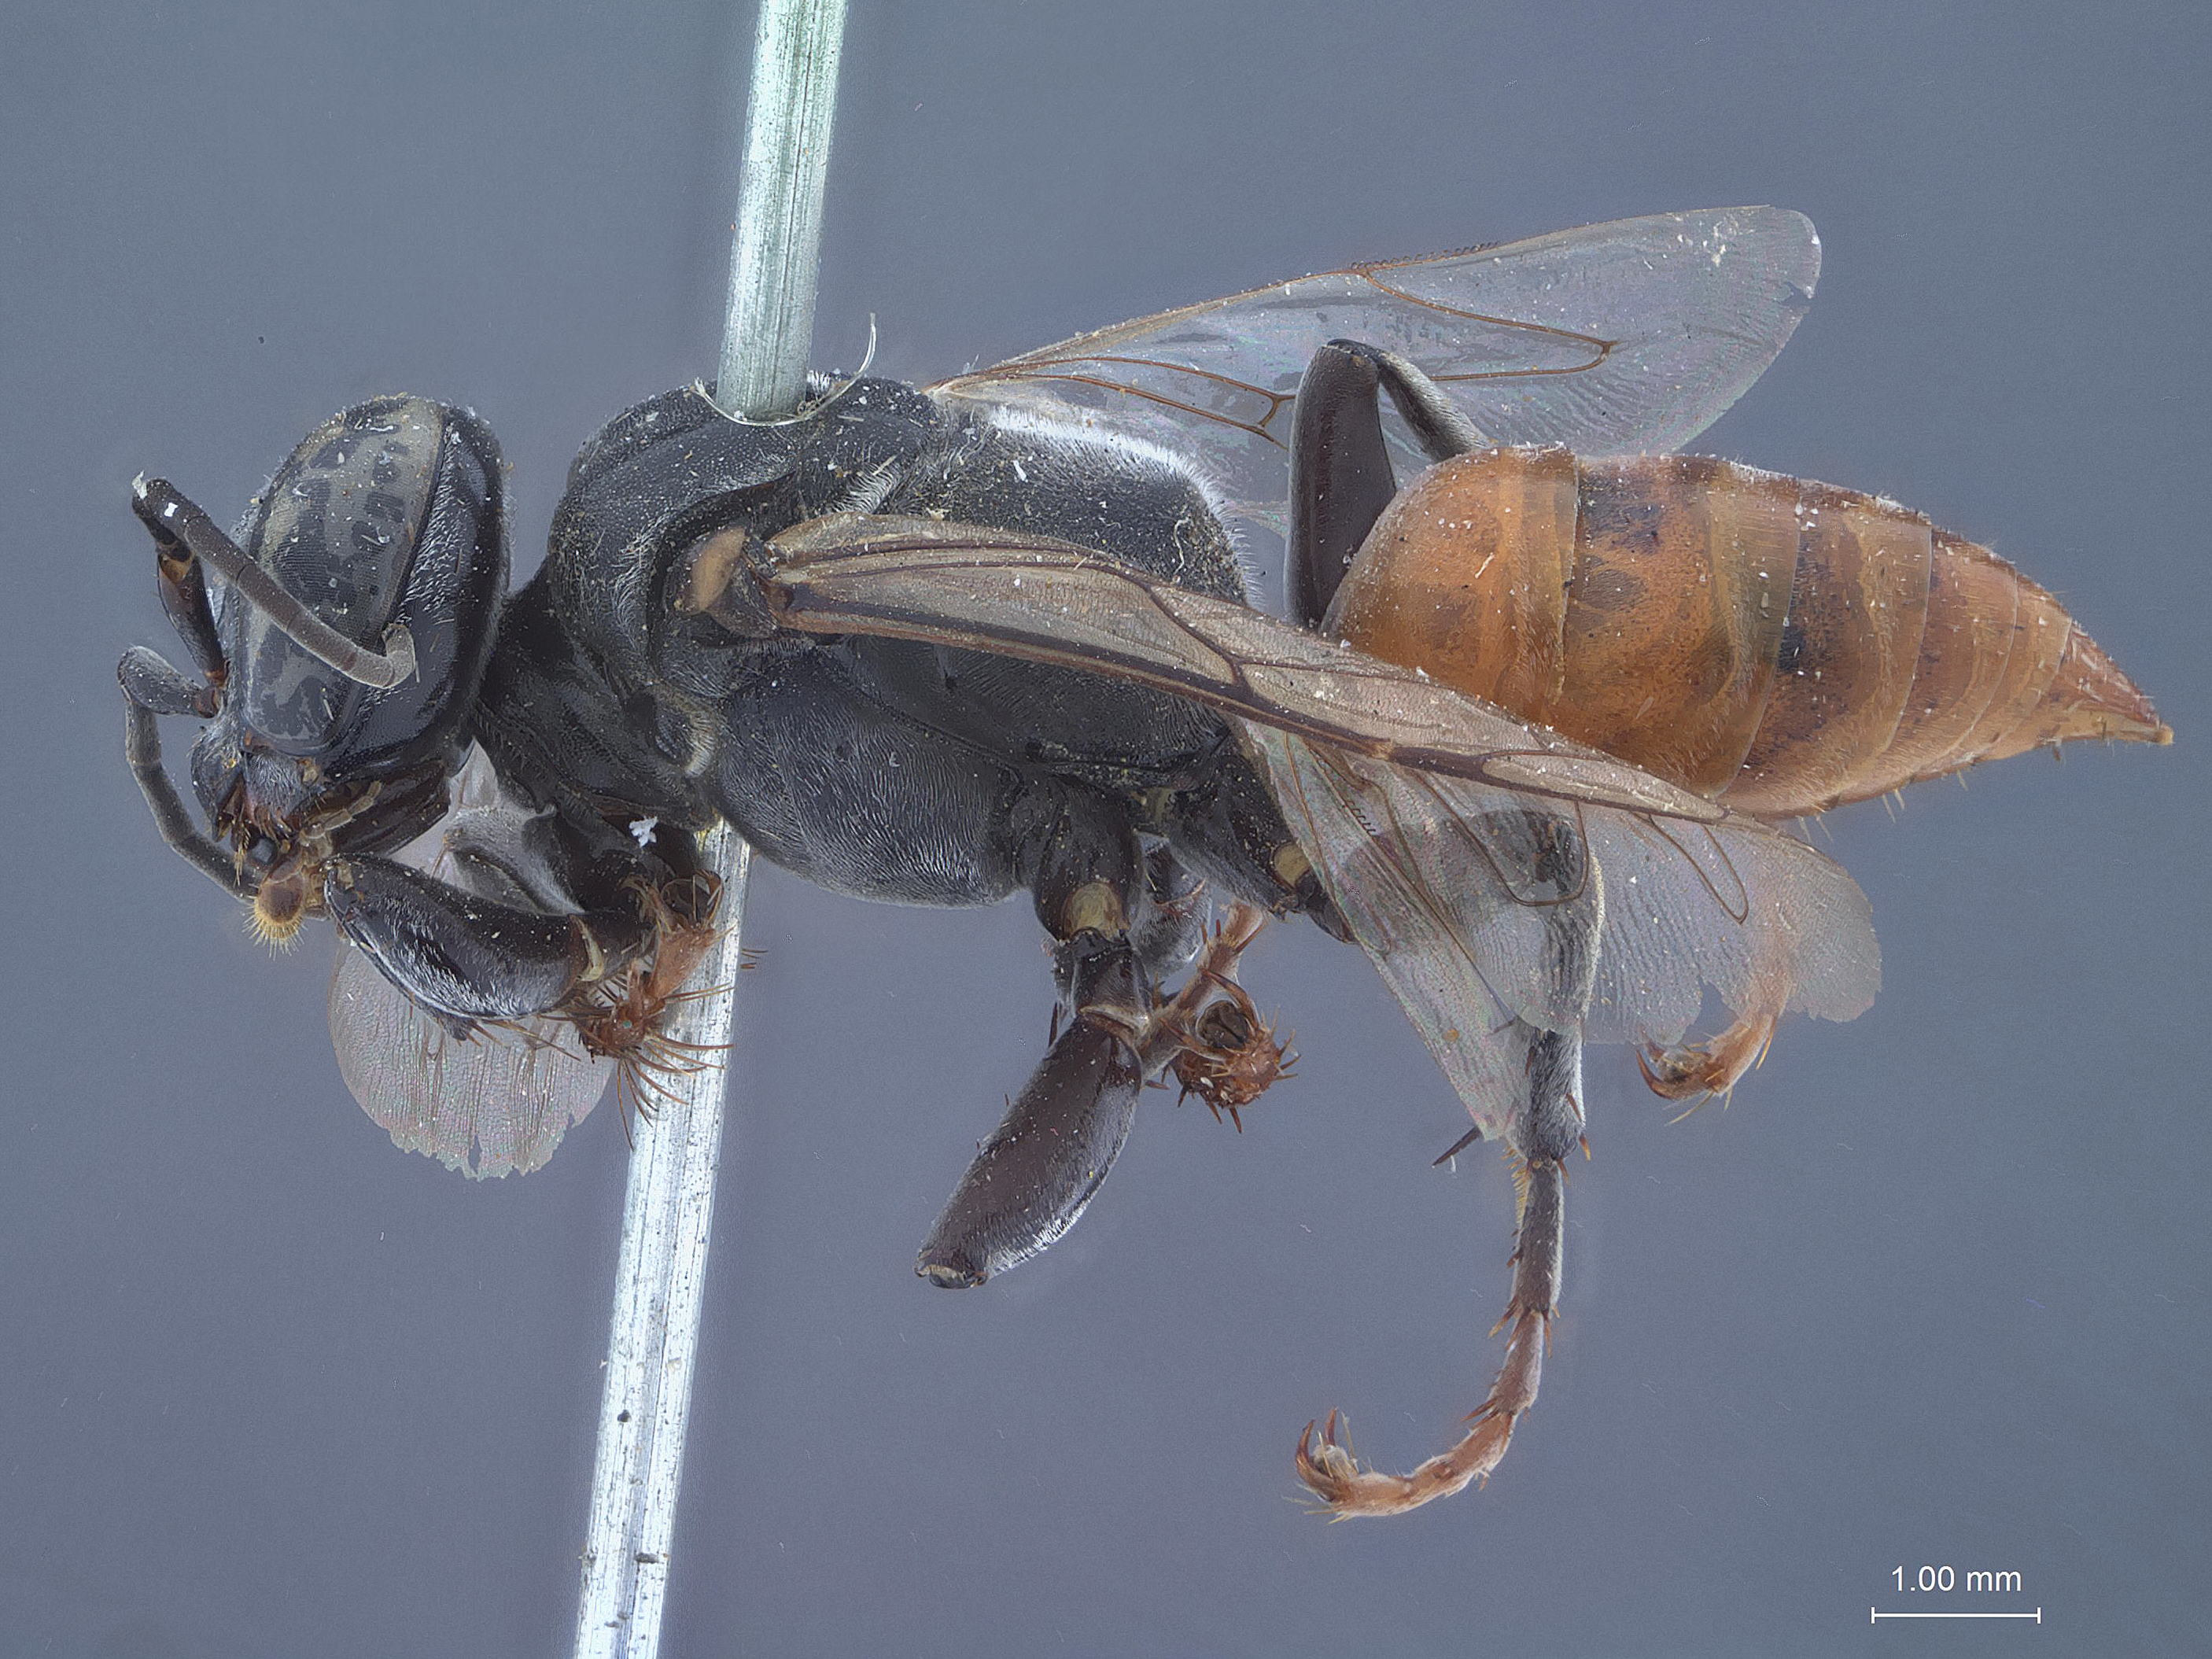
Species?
Tachysphex neomexicanus
